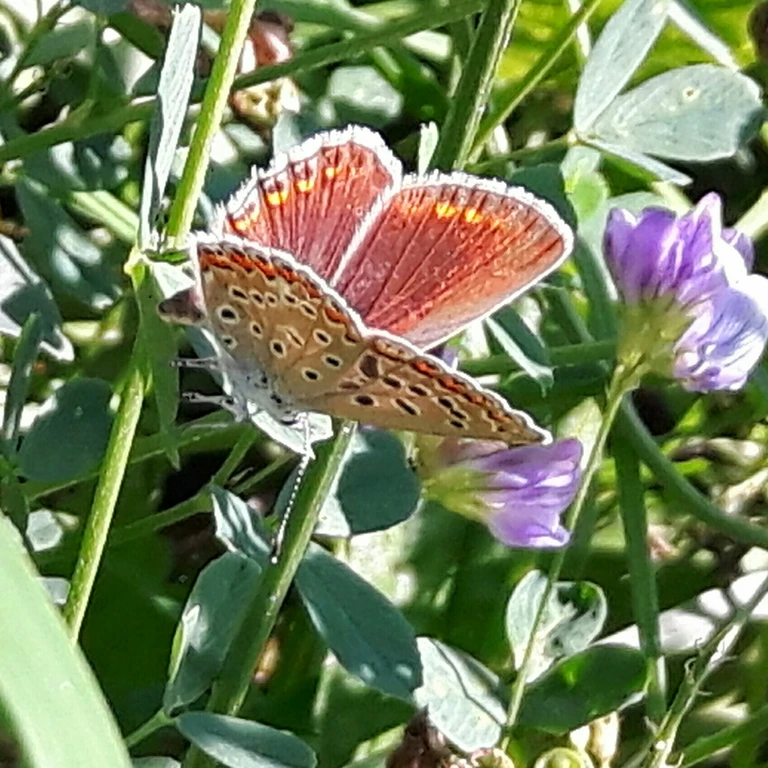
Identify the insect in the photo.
Polyommatus icarus
